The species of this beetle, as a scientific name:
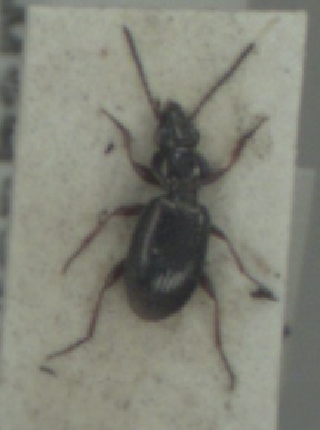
Bembidion lampros
